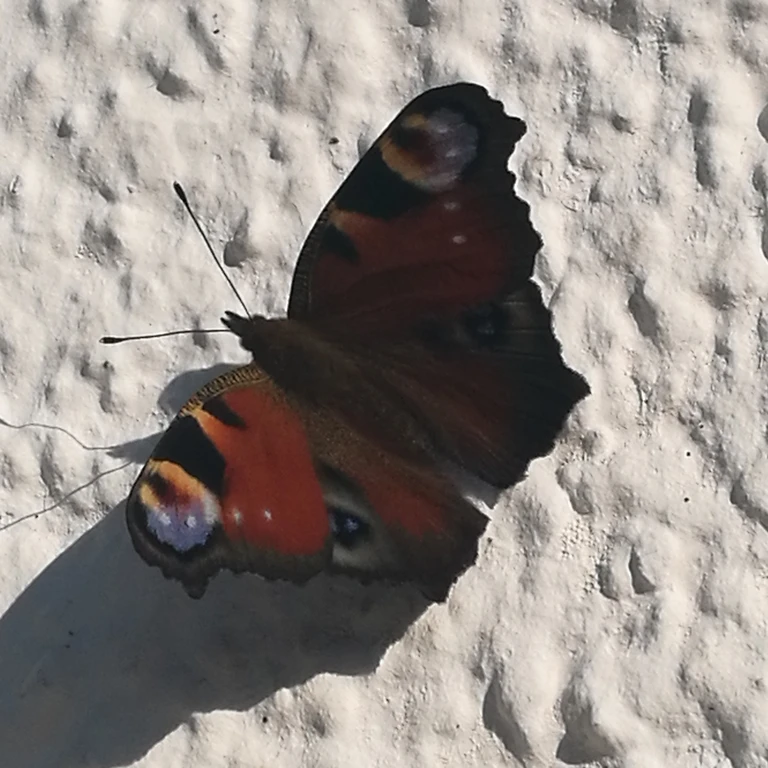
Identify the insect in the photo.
Aglais io
